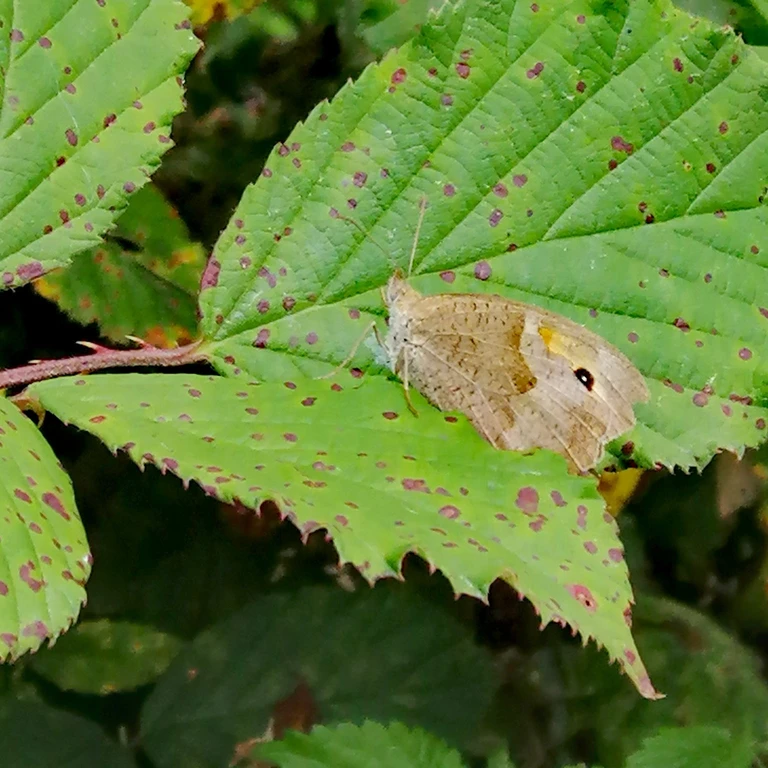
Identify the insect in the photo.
Maniola jurtina
